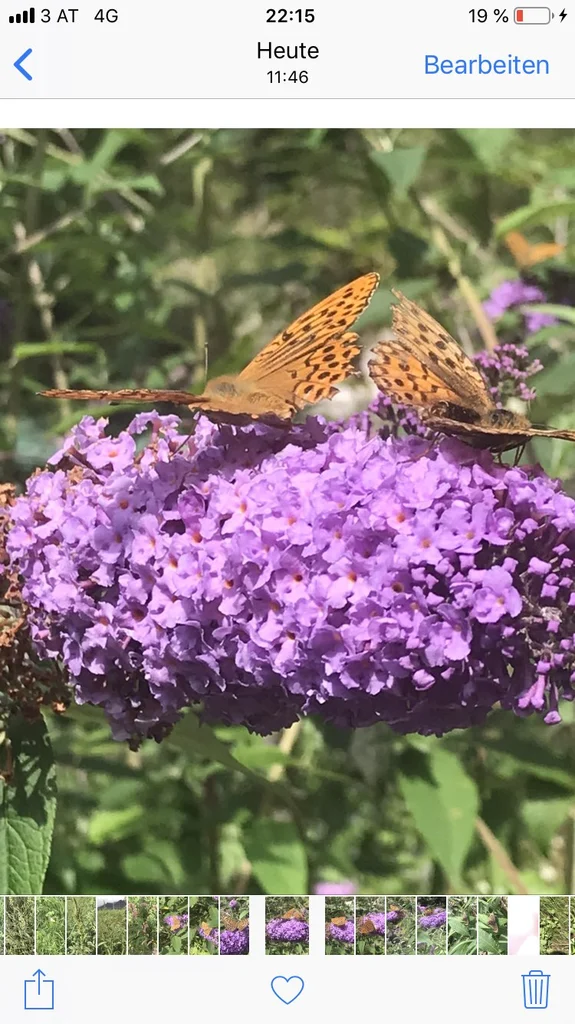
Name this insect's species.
Argynnis paphia
